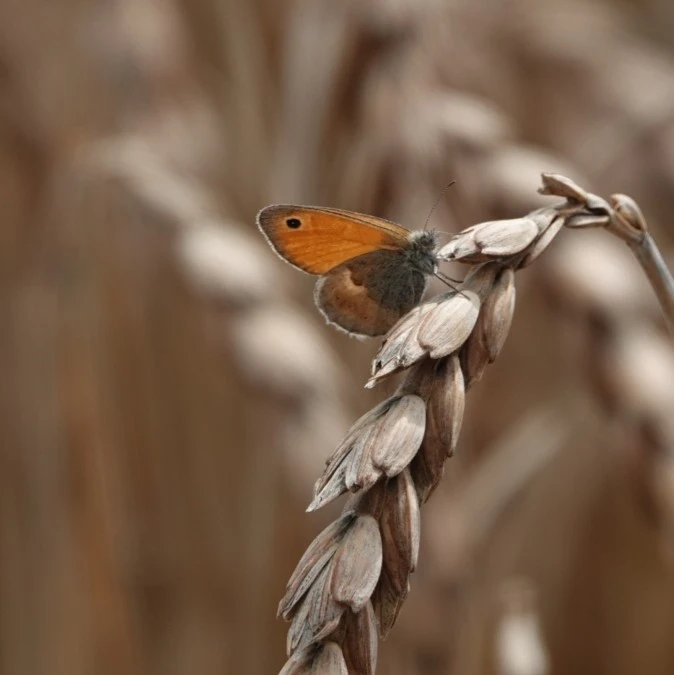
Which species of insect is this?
Coenonympha pamphilus
